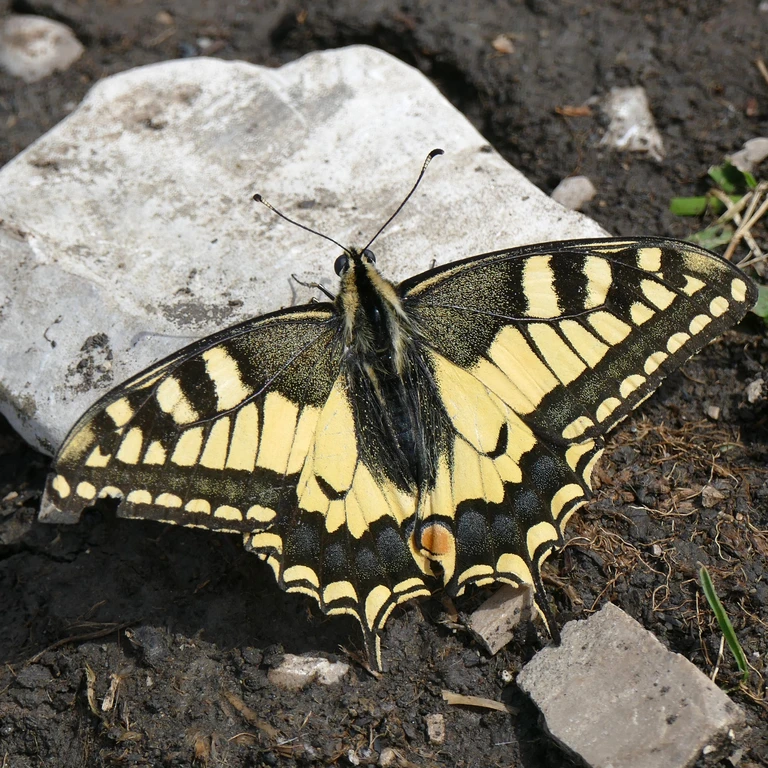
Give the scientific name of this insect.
Papilio machaon
